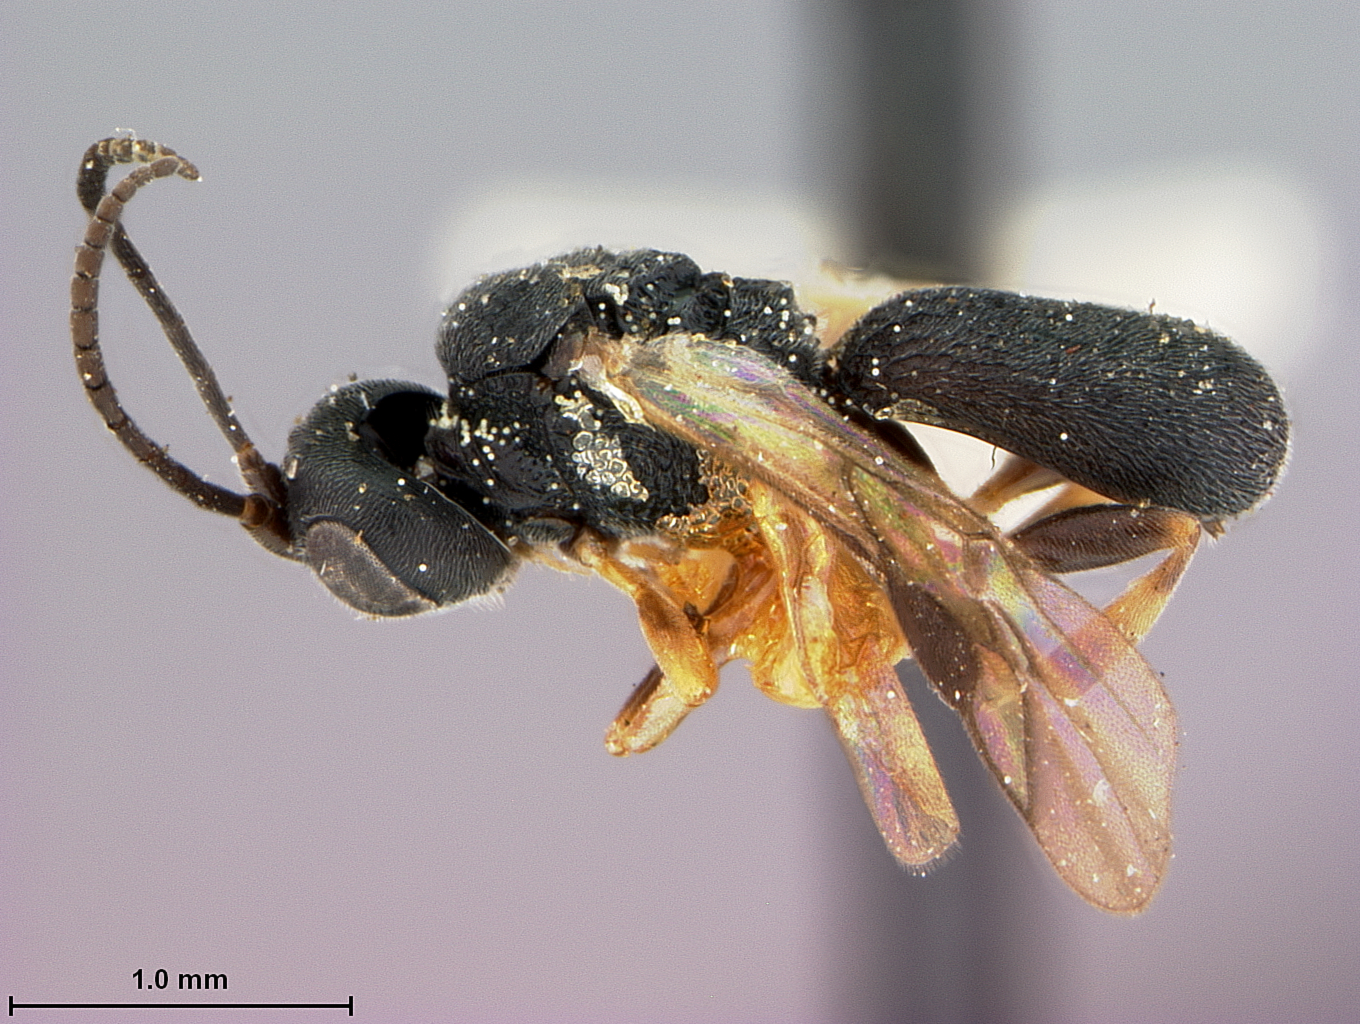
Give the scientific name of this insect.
Chelonus vulgaris
